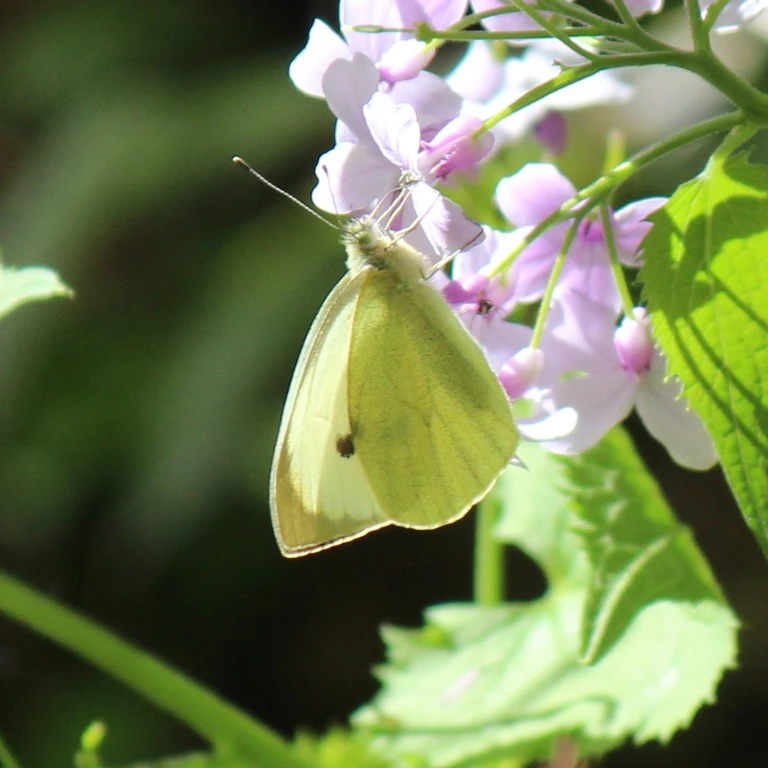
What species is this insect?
Pieris brassicae
